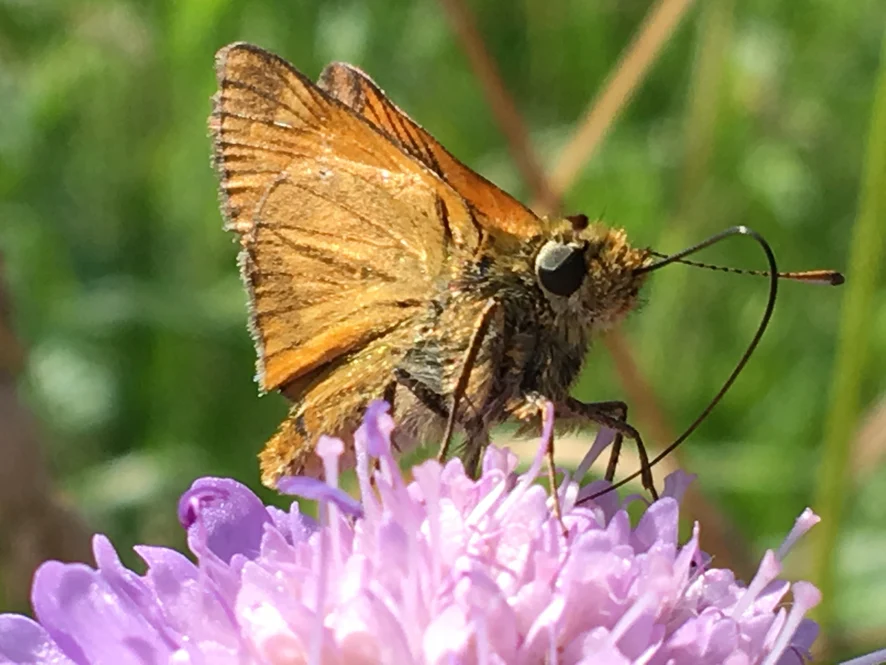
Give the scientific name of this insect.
Ochlodes sylvanus (also Ochlodes venata)
